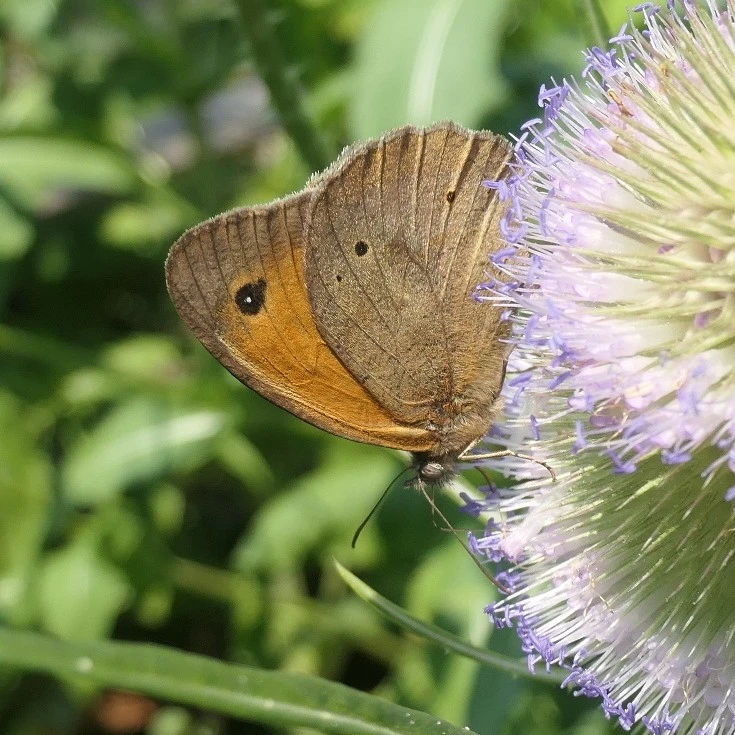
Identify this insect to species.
Maniola jurtina
